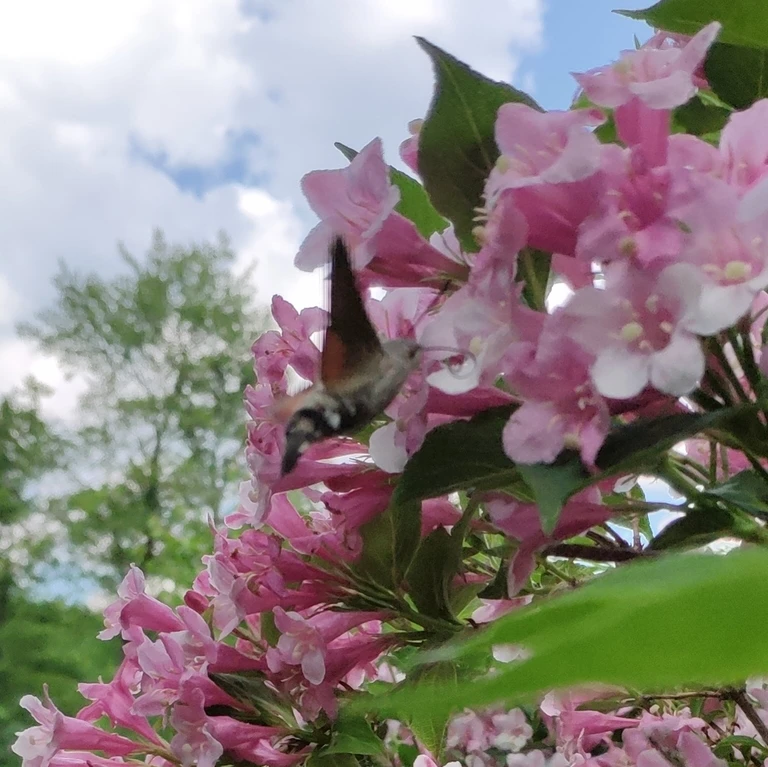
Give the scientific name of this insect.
Macroglossum stellatarum
